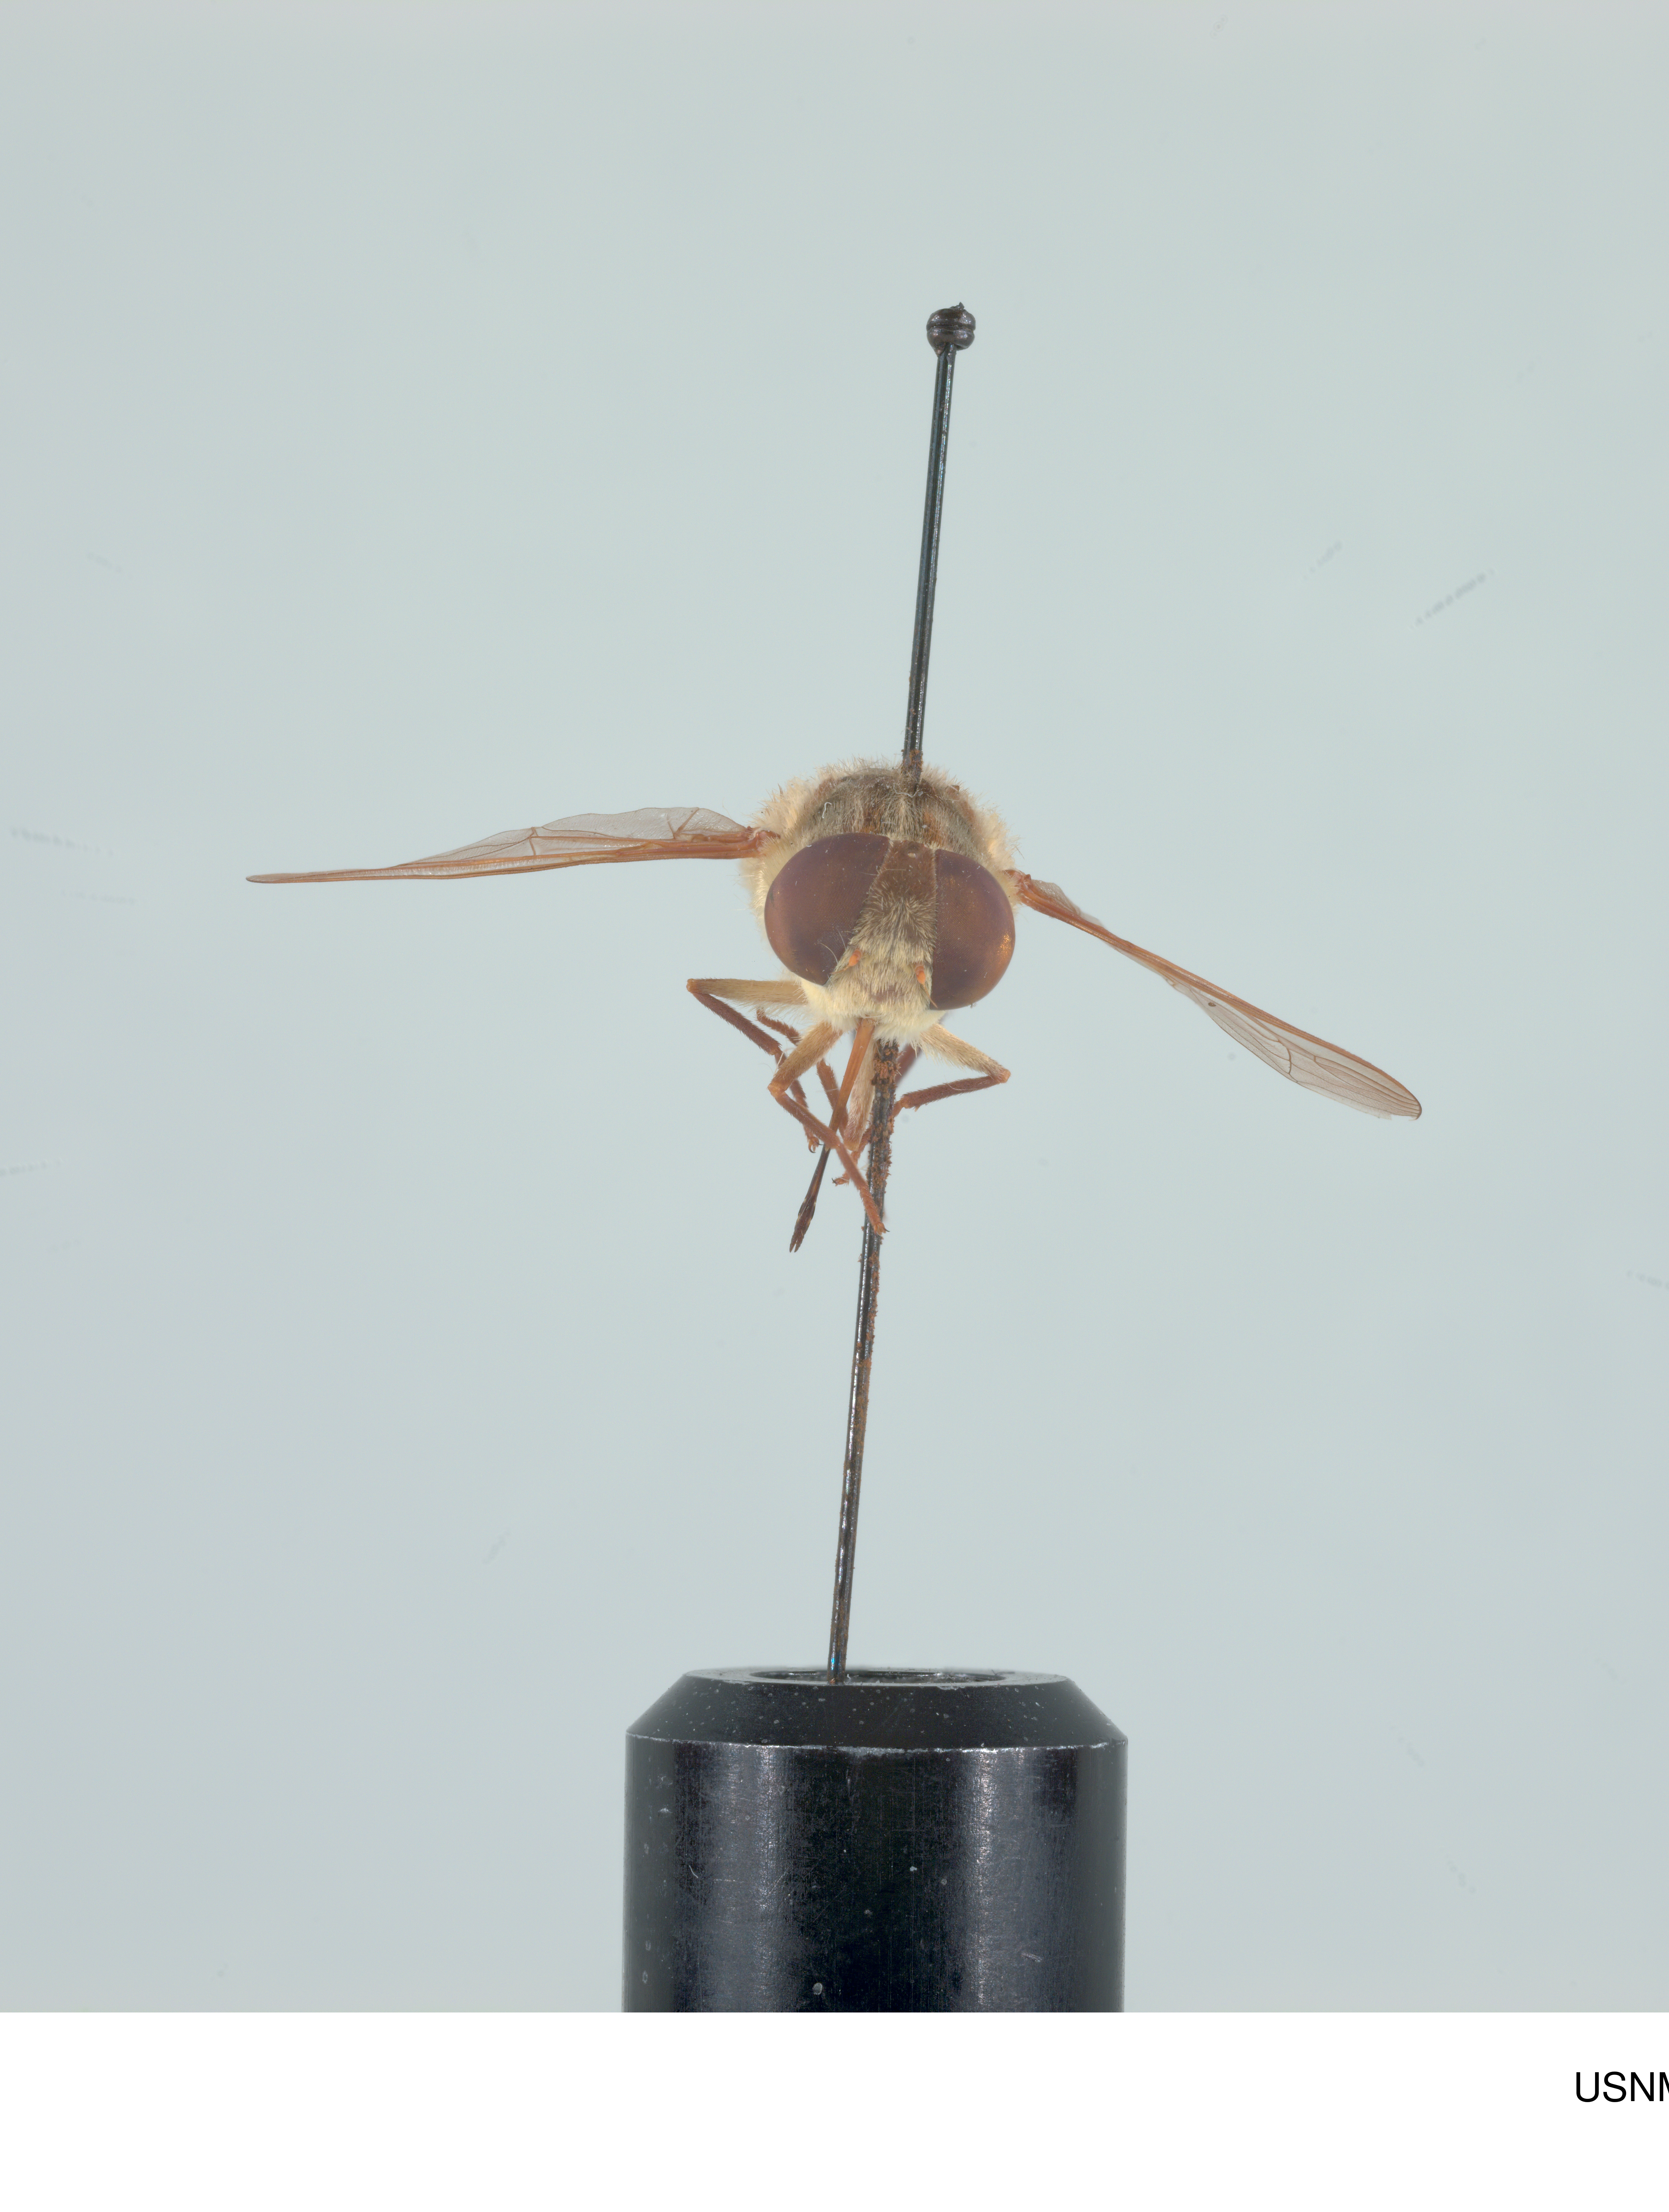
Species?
Neorhynchocephalus volaticus
